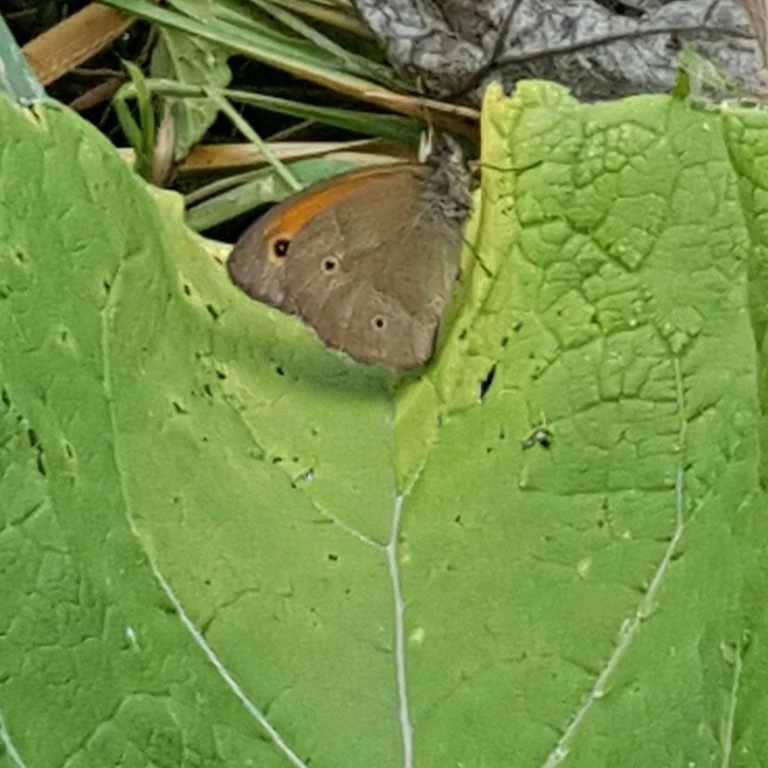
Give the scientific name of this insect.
Maniola jurtina
